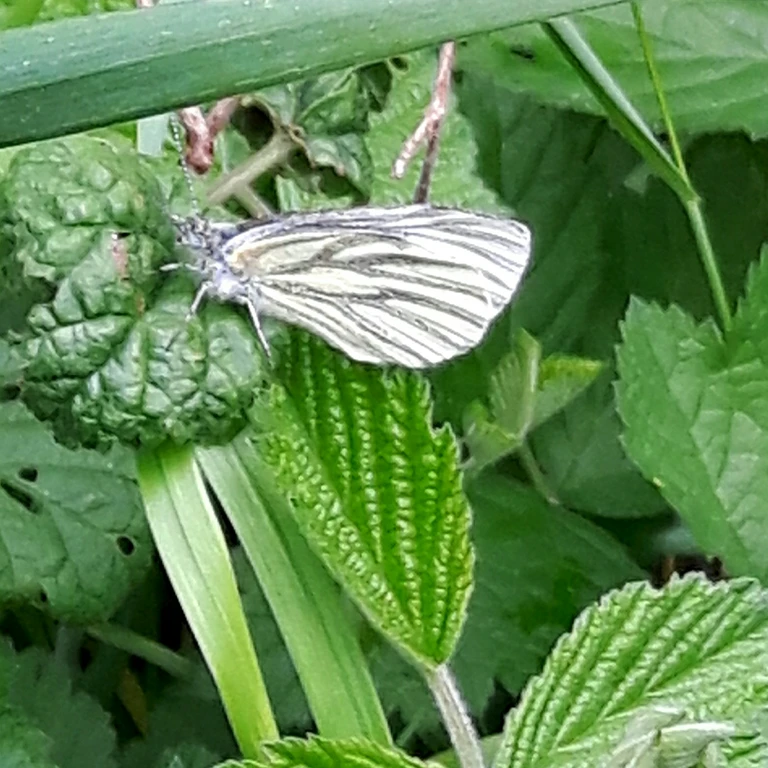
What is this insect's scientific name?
Pieris napi
